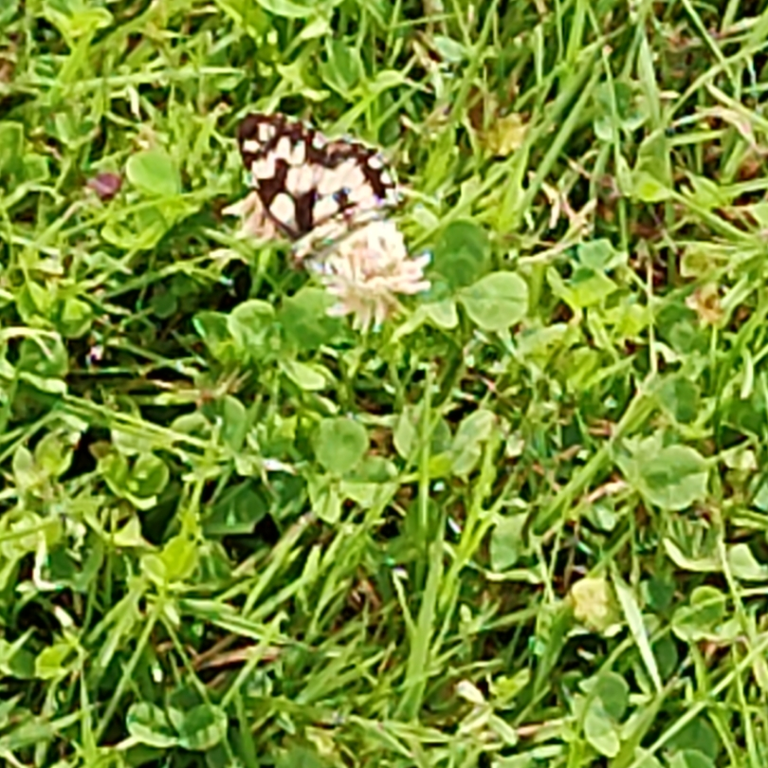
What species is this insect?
Melanargia galathea
